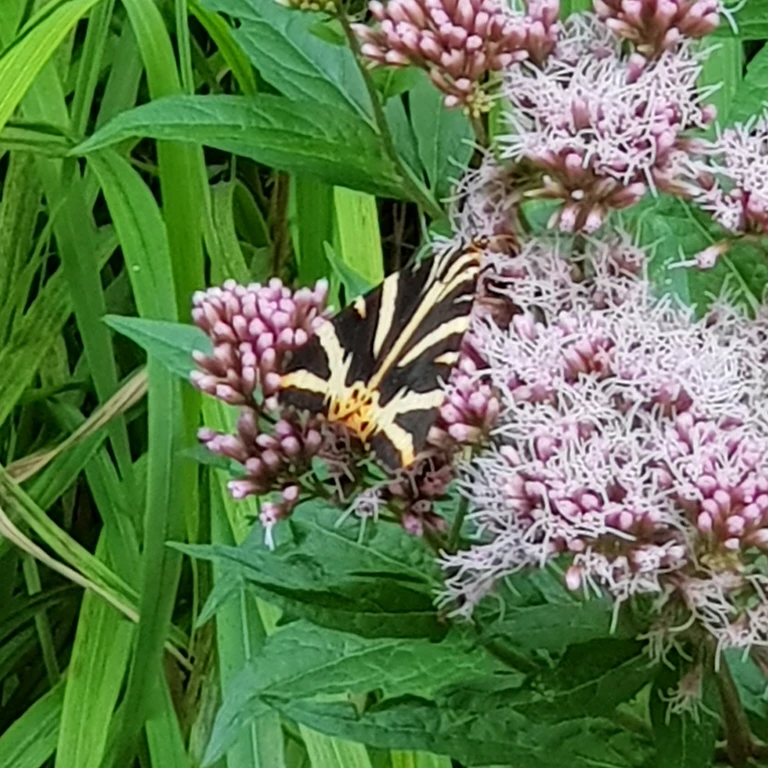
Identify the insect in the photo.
Euplagia quadripunctaria
